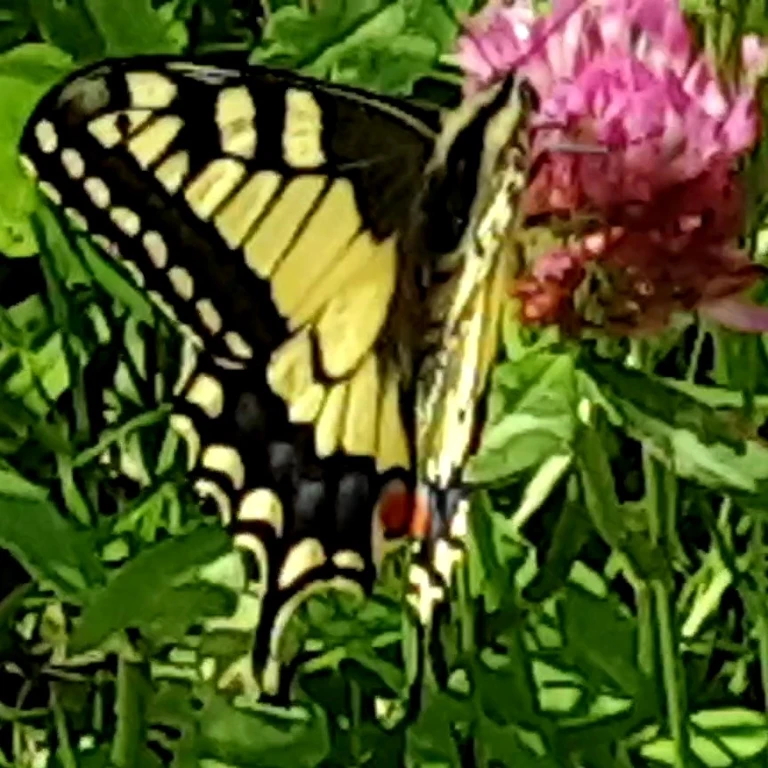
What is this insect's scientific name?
Papilio machaon
